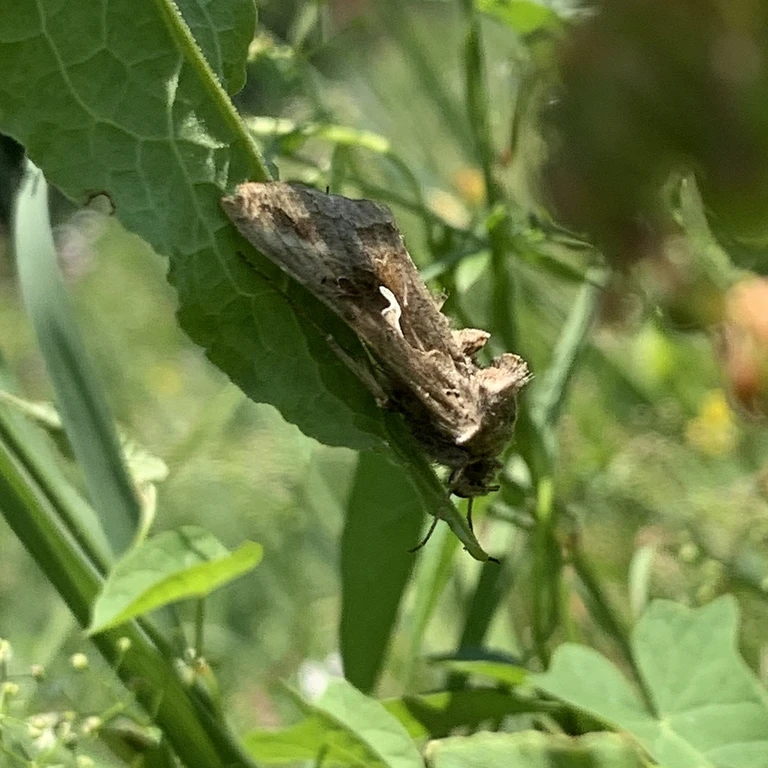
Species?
Autographa gamma
